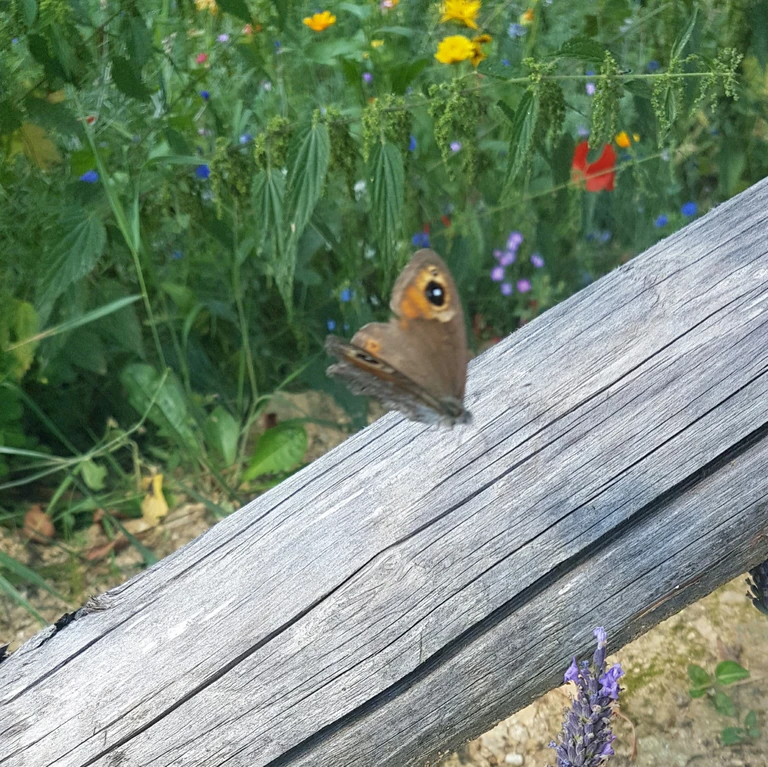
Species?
Lasiommata maera (also Pararge maera)
